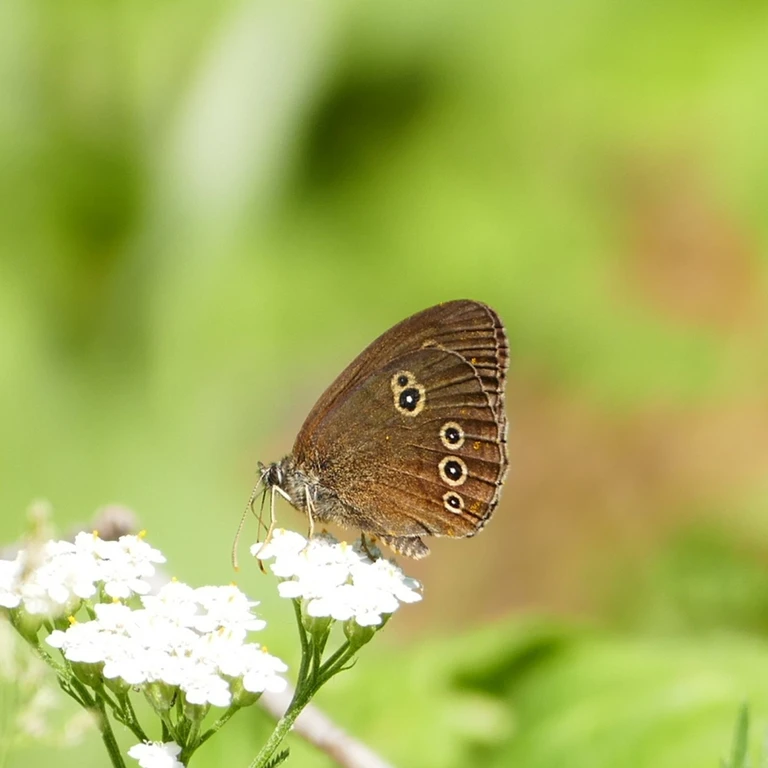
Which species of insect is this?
Aphantopus hyperantus
